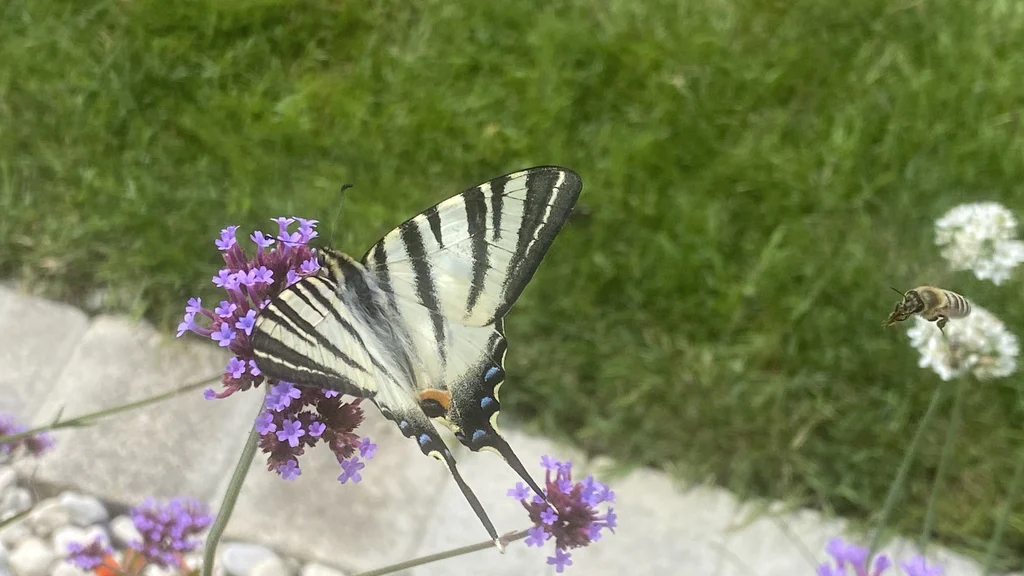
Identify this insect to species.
Iphiclides podalirius
